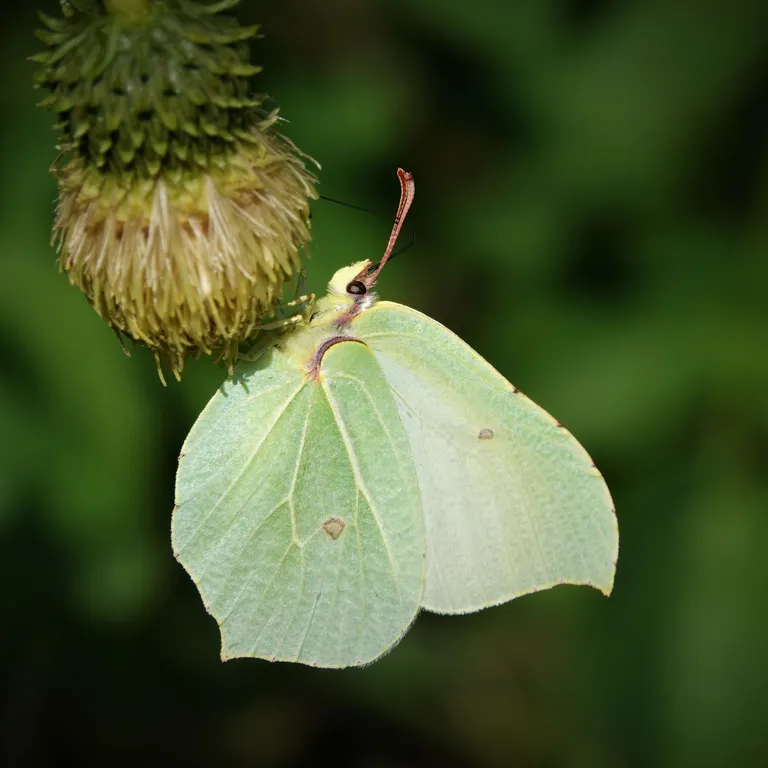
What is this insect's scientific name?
Gonepteryx rhamni
